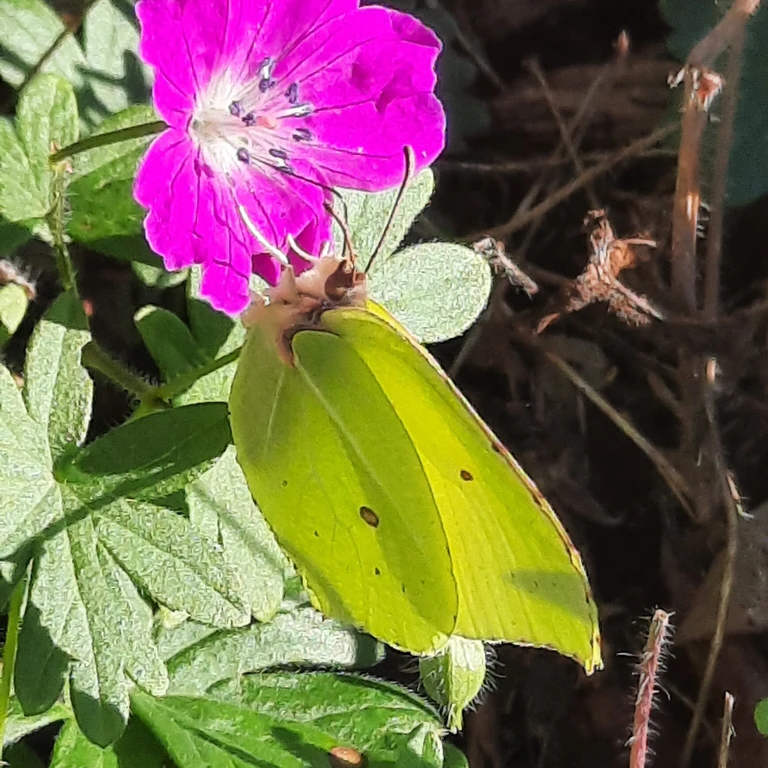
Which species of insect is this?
Gonepteryx rhamni
